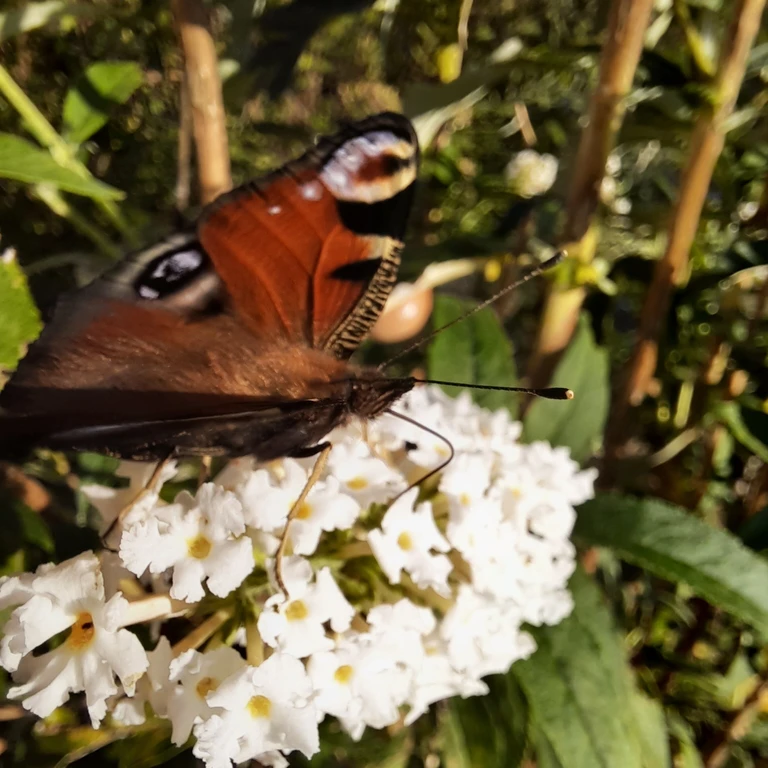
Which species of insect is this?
Aglais io
